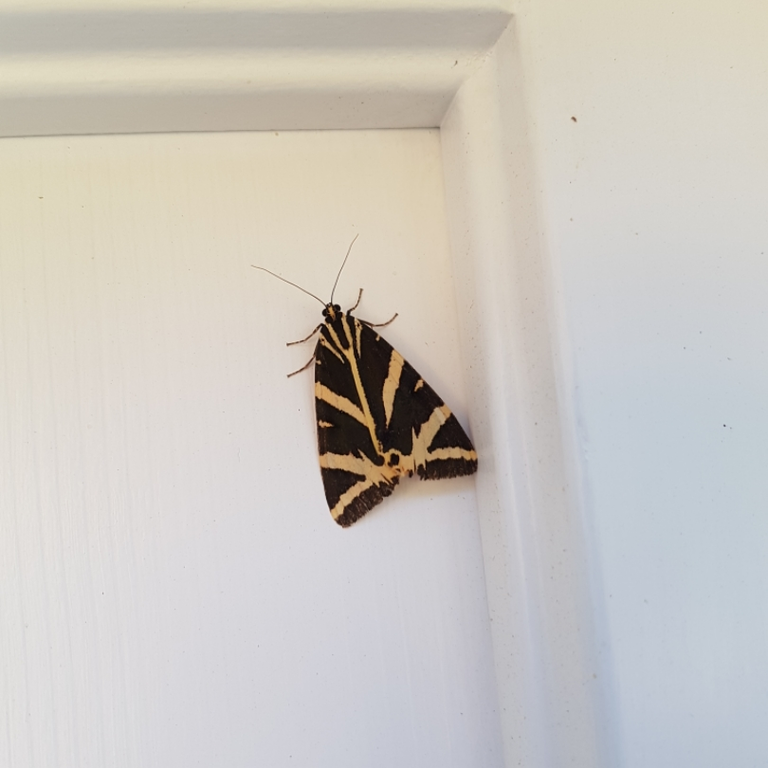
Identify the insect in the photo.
Euplagia quadripunctaria
